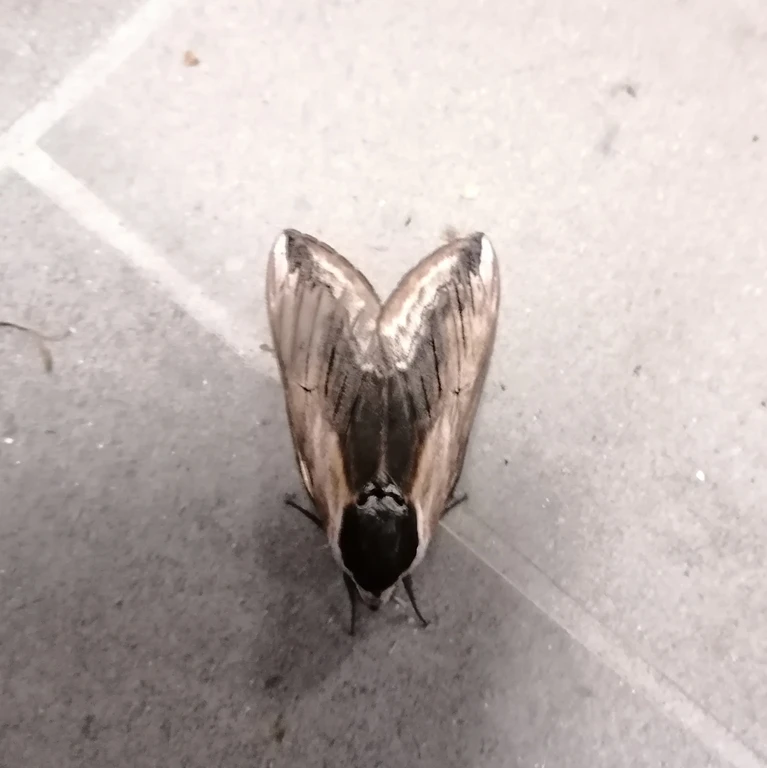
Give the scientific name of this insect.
Sphinx ligustri
